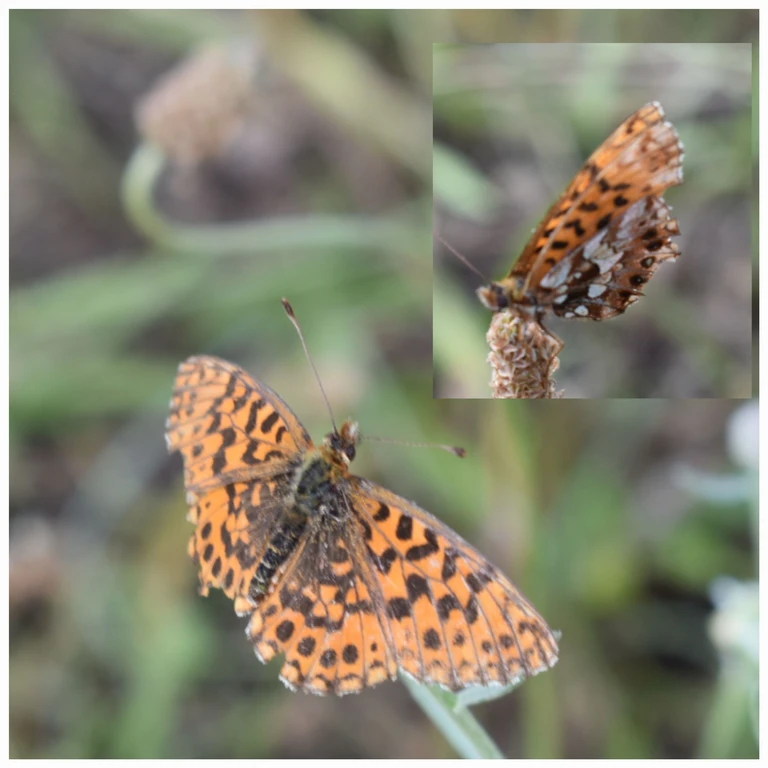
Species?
Boloria dia
